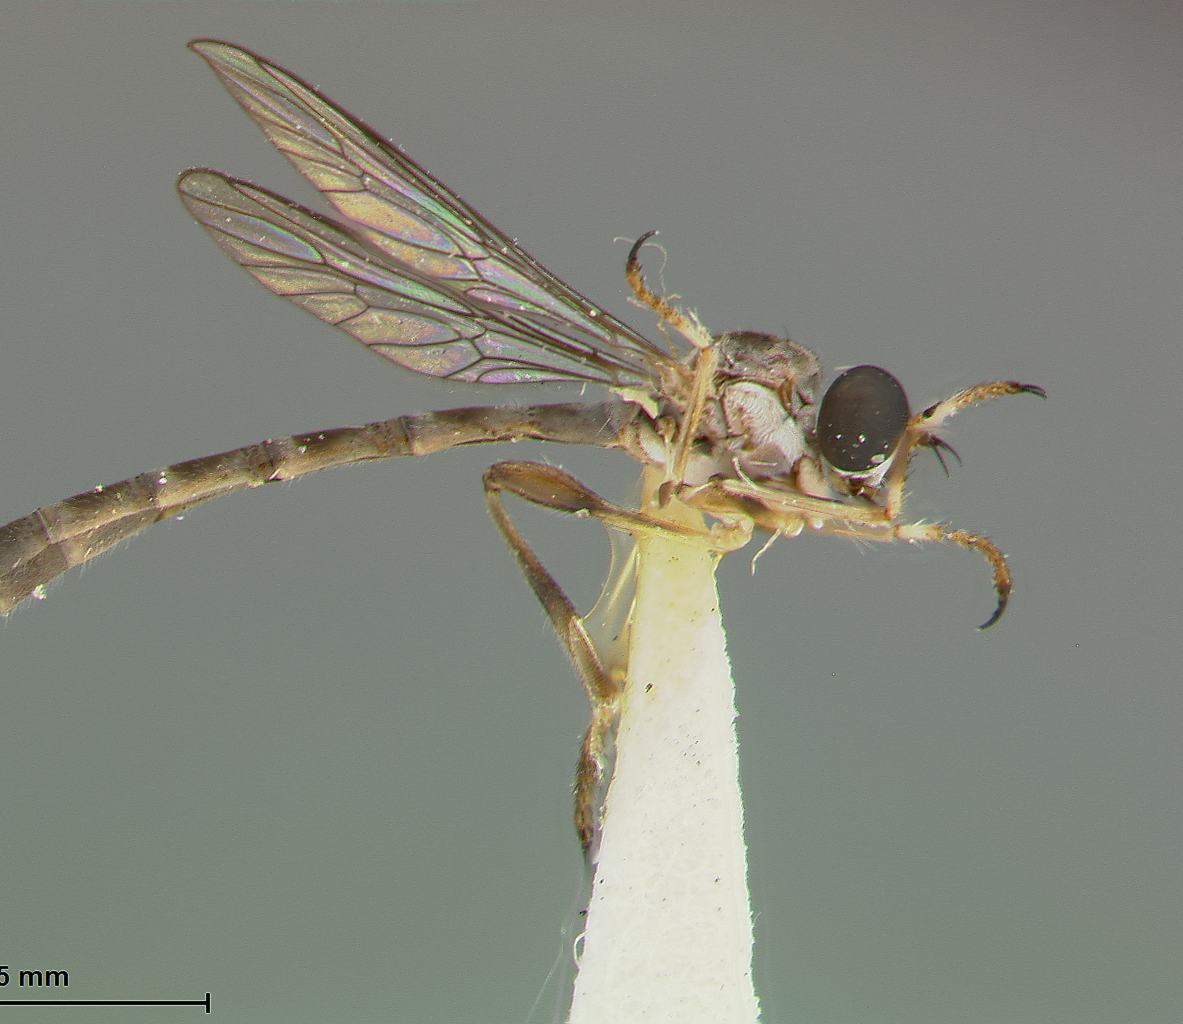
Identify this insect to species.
Beameromyia graminicola
